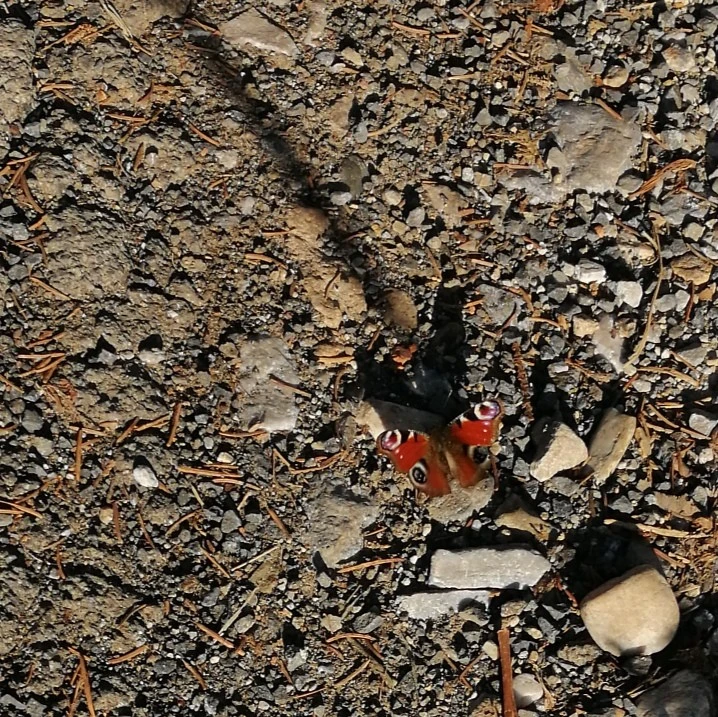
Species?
Aglais io
